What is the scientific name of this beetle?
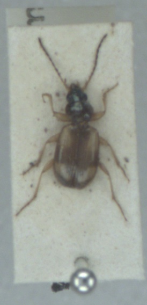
Bembidion tetracolum
